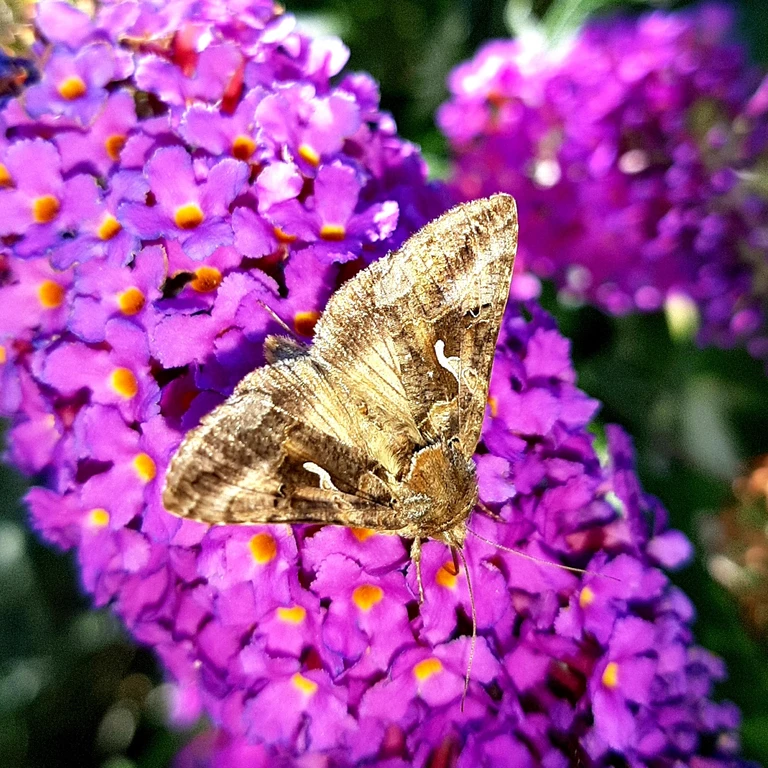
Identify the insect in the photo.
Autographa gamma
